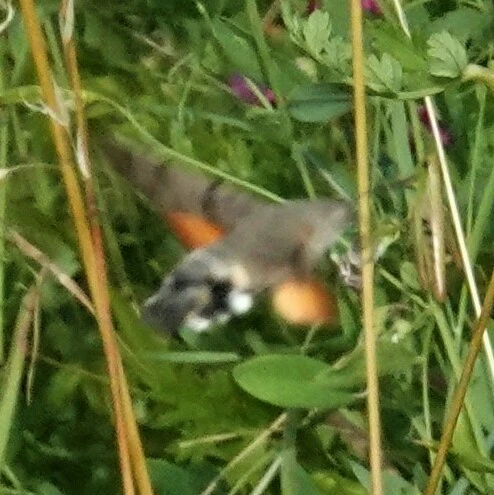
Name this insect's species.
Macroglossum stellatarum
